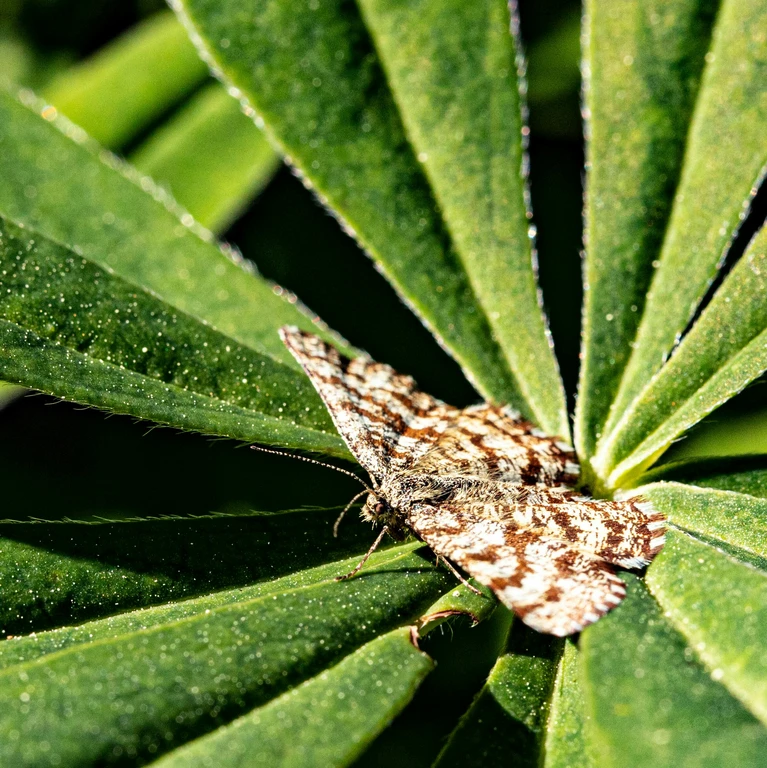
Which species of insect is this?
Ematurga atomaria
